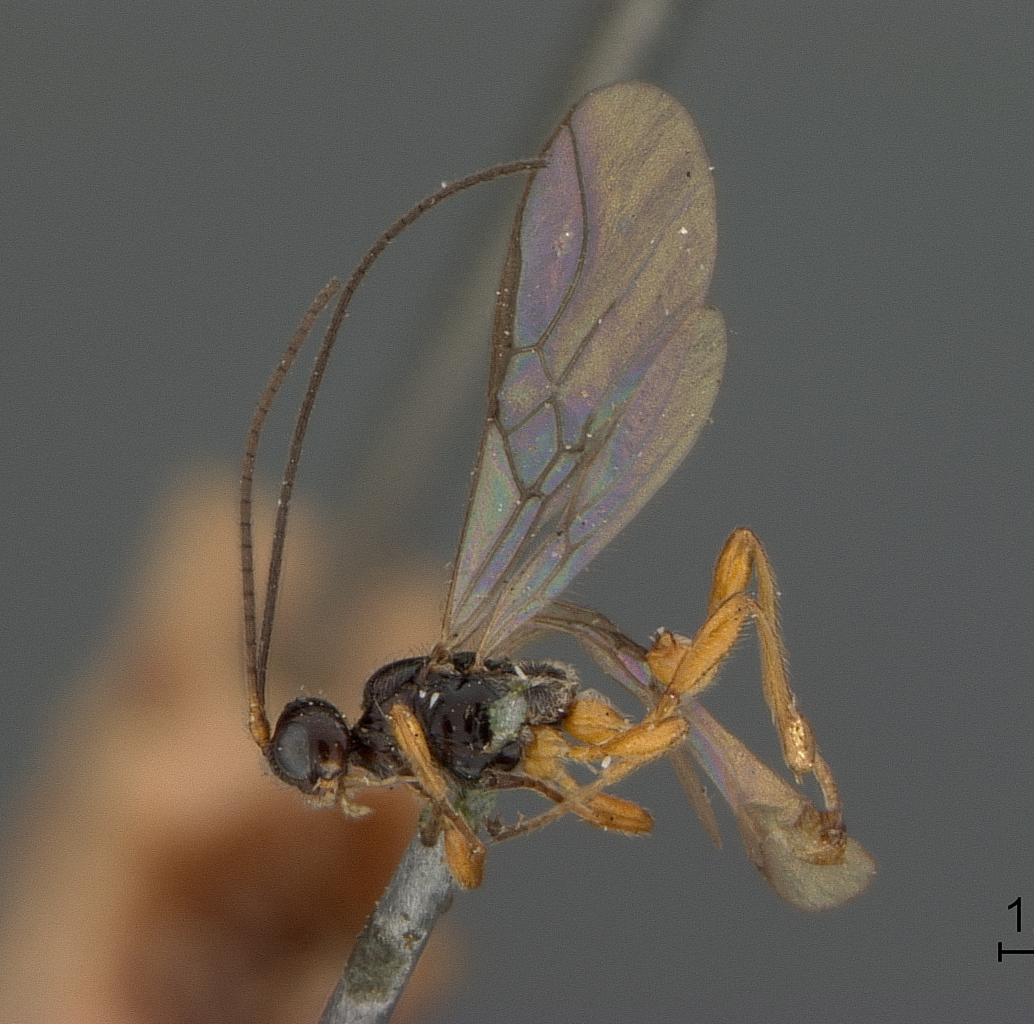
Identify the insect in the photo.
Rhizarcha harringtoni
